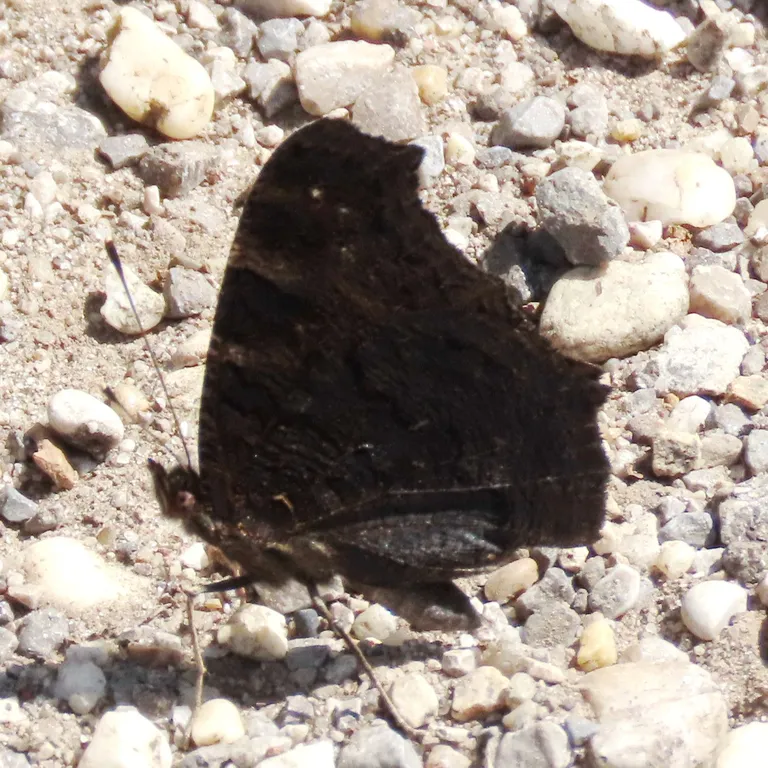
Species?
Aglais io
